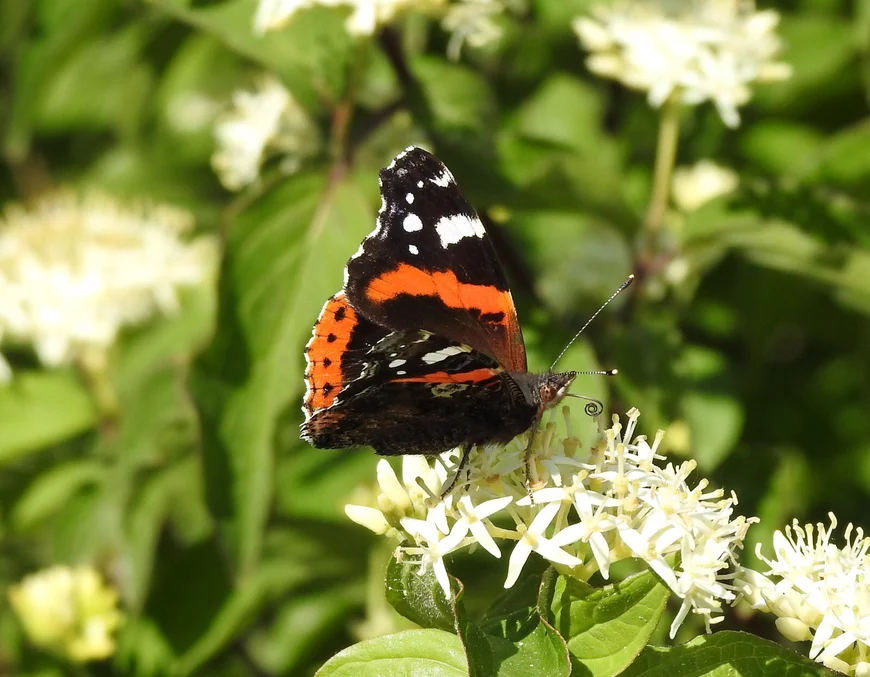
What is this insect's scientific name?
Vanessa atalanta
